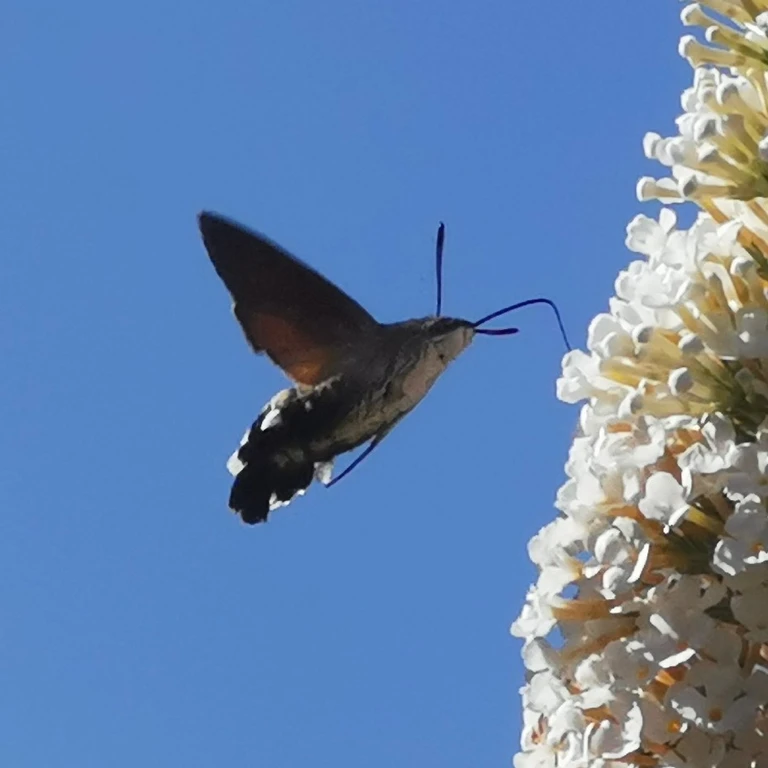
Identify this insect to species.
Macroglossum stellatarum
